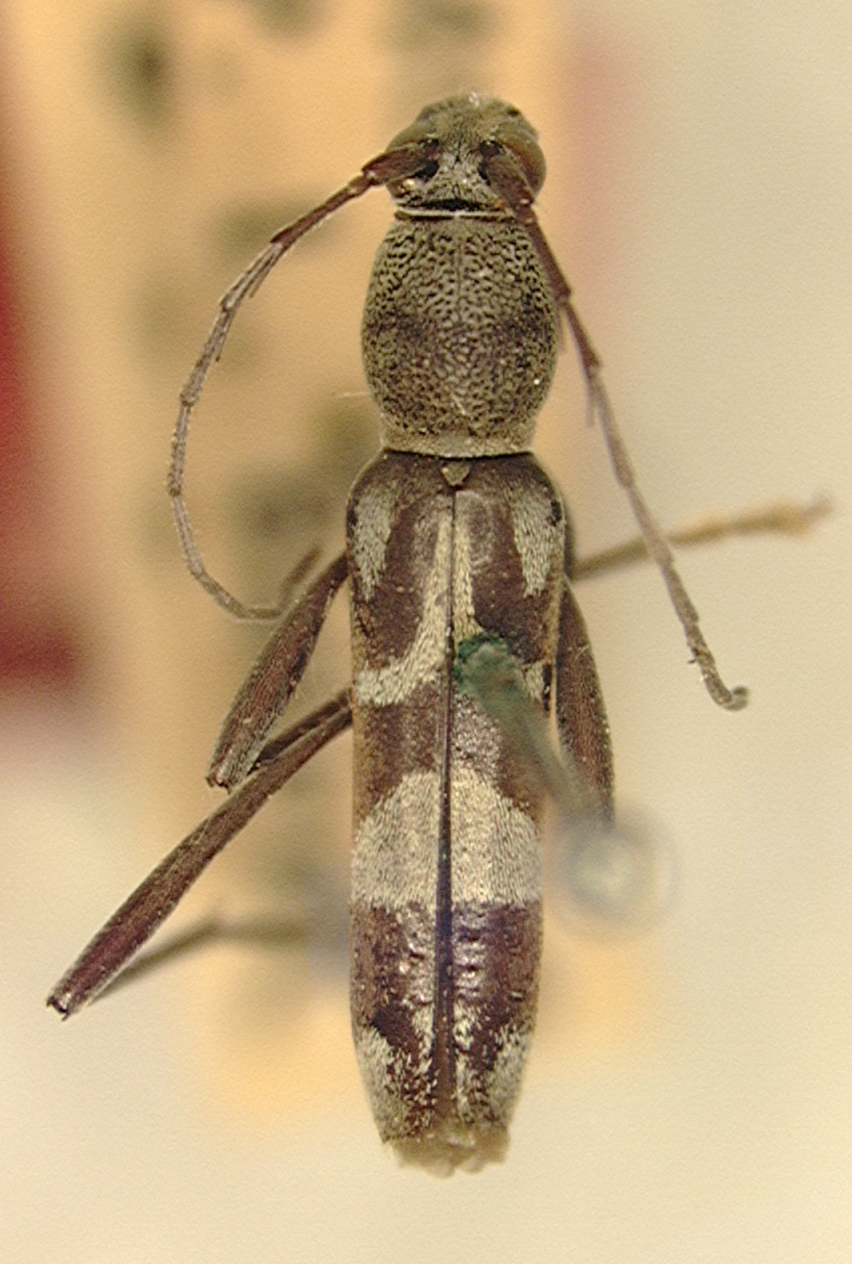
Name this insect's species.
Demonax seriatopunctatus
